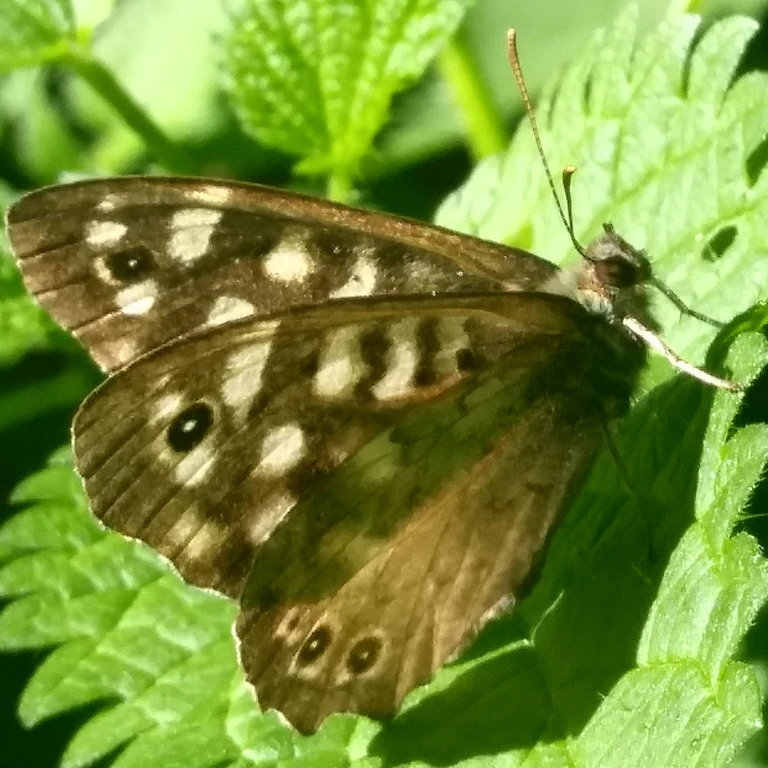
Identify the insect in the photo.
Pararge aegeria
